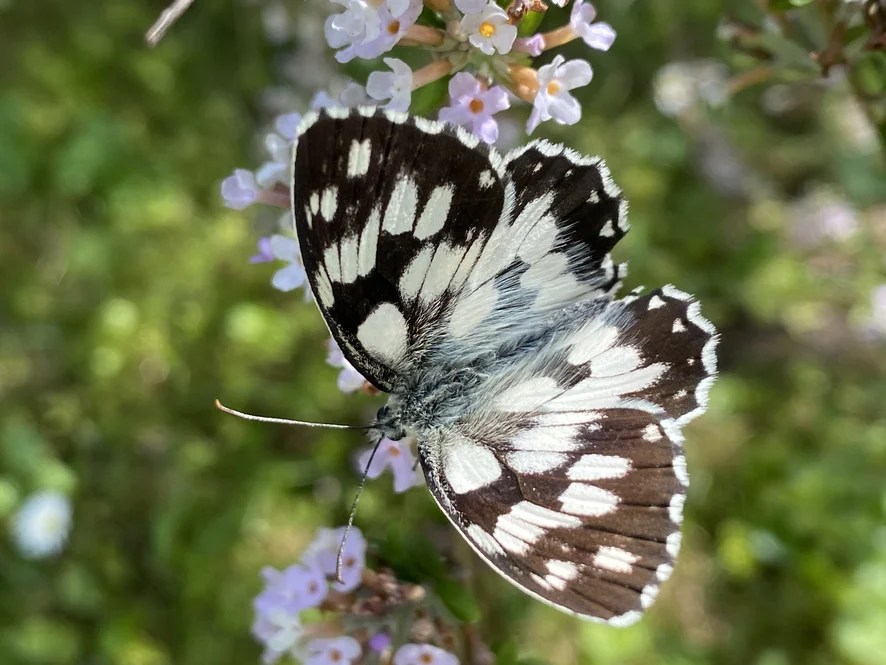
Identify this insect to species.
Melanargia galathea
